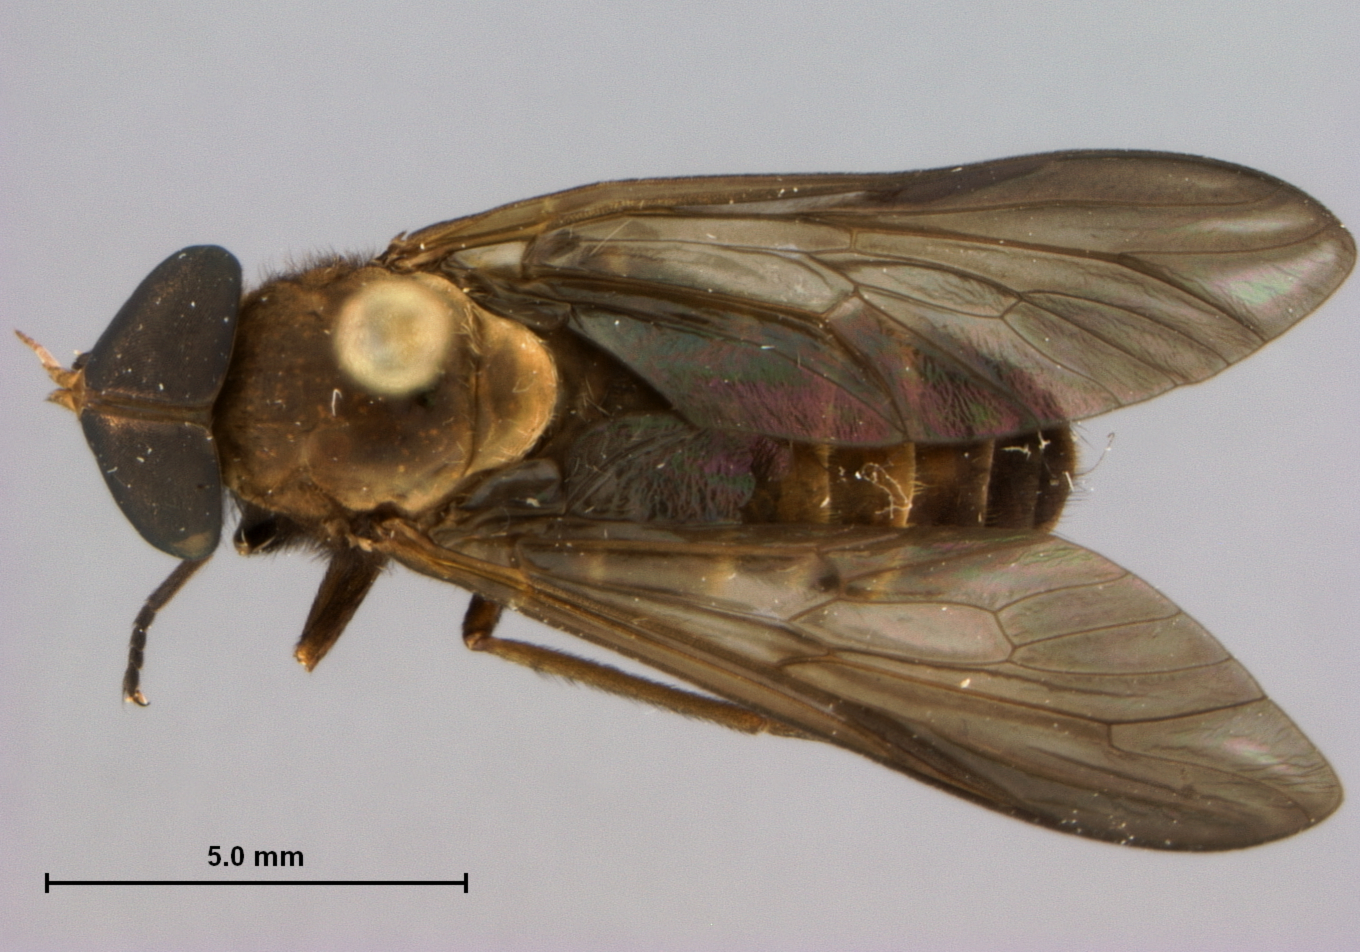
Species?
Cydistomyia brunnea
